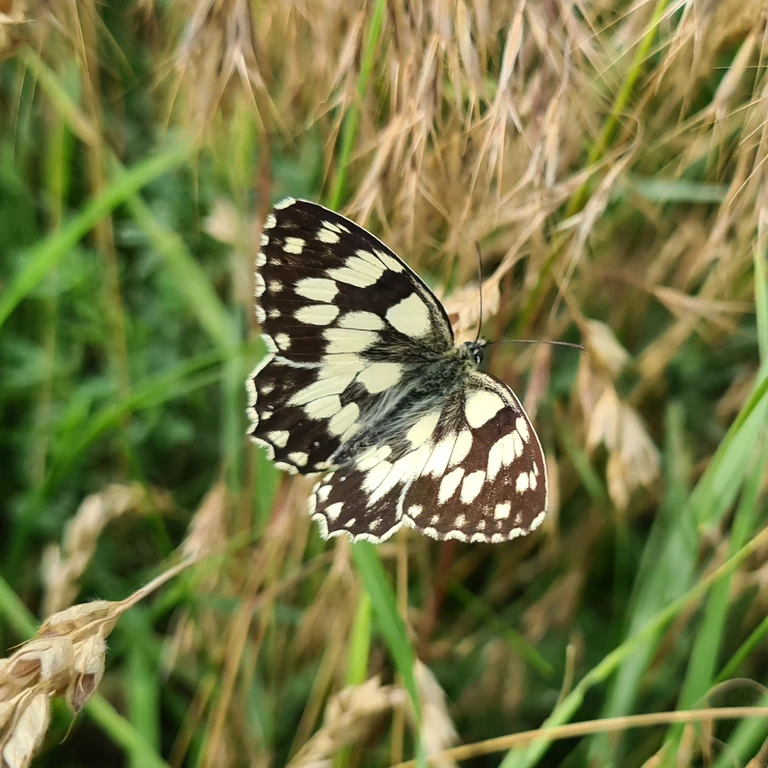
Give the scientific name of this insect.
Melanargia galathea
